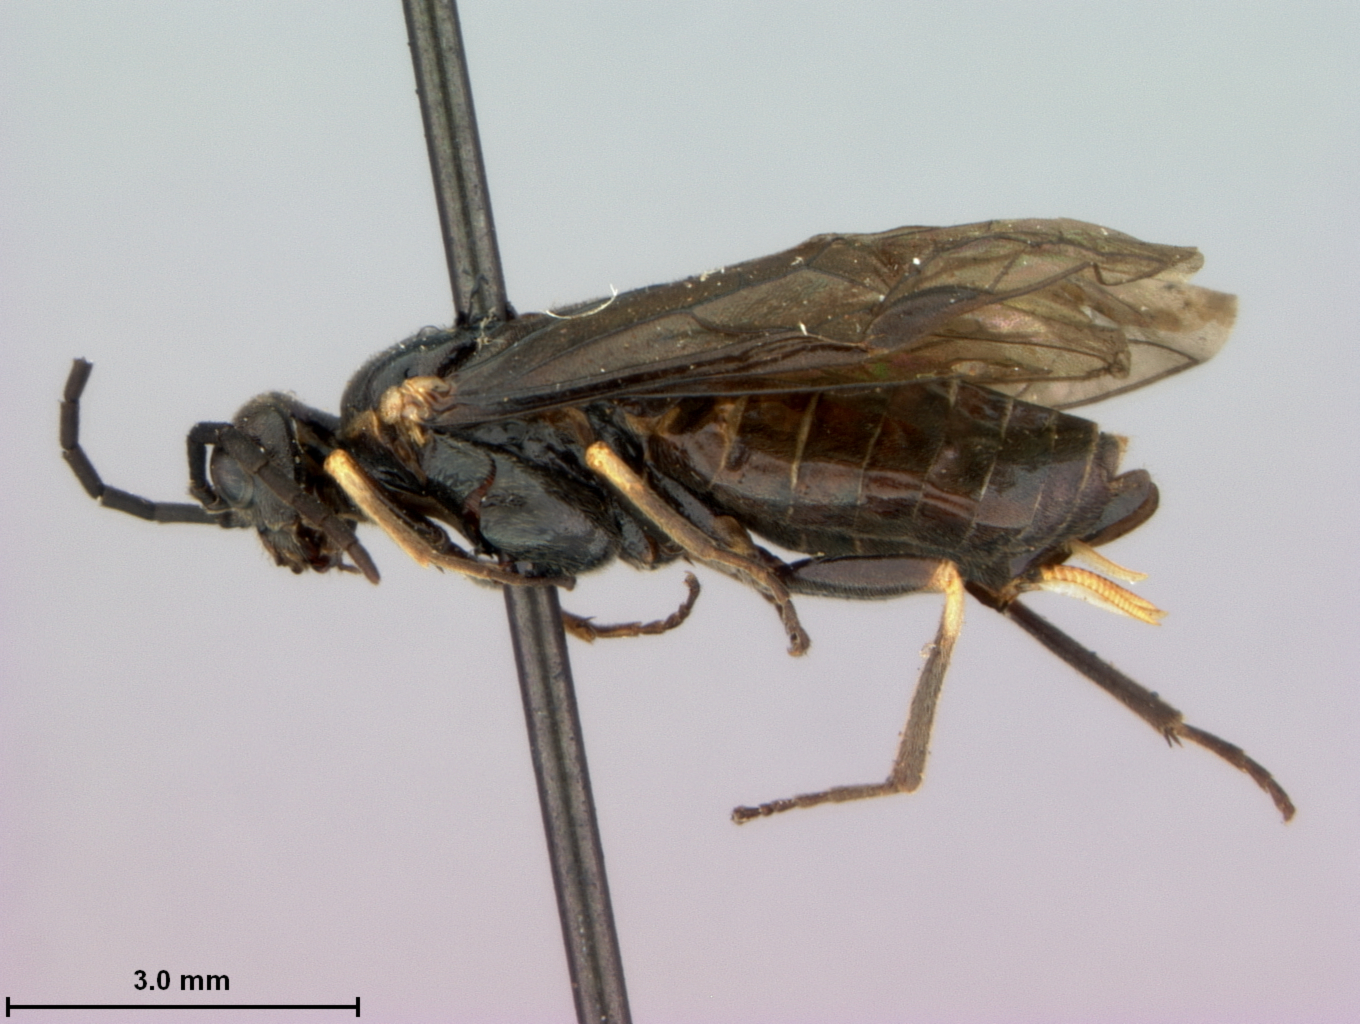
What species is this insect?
Empria arizonensis
